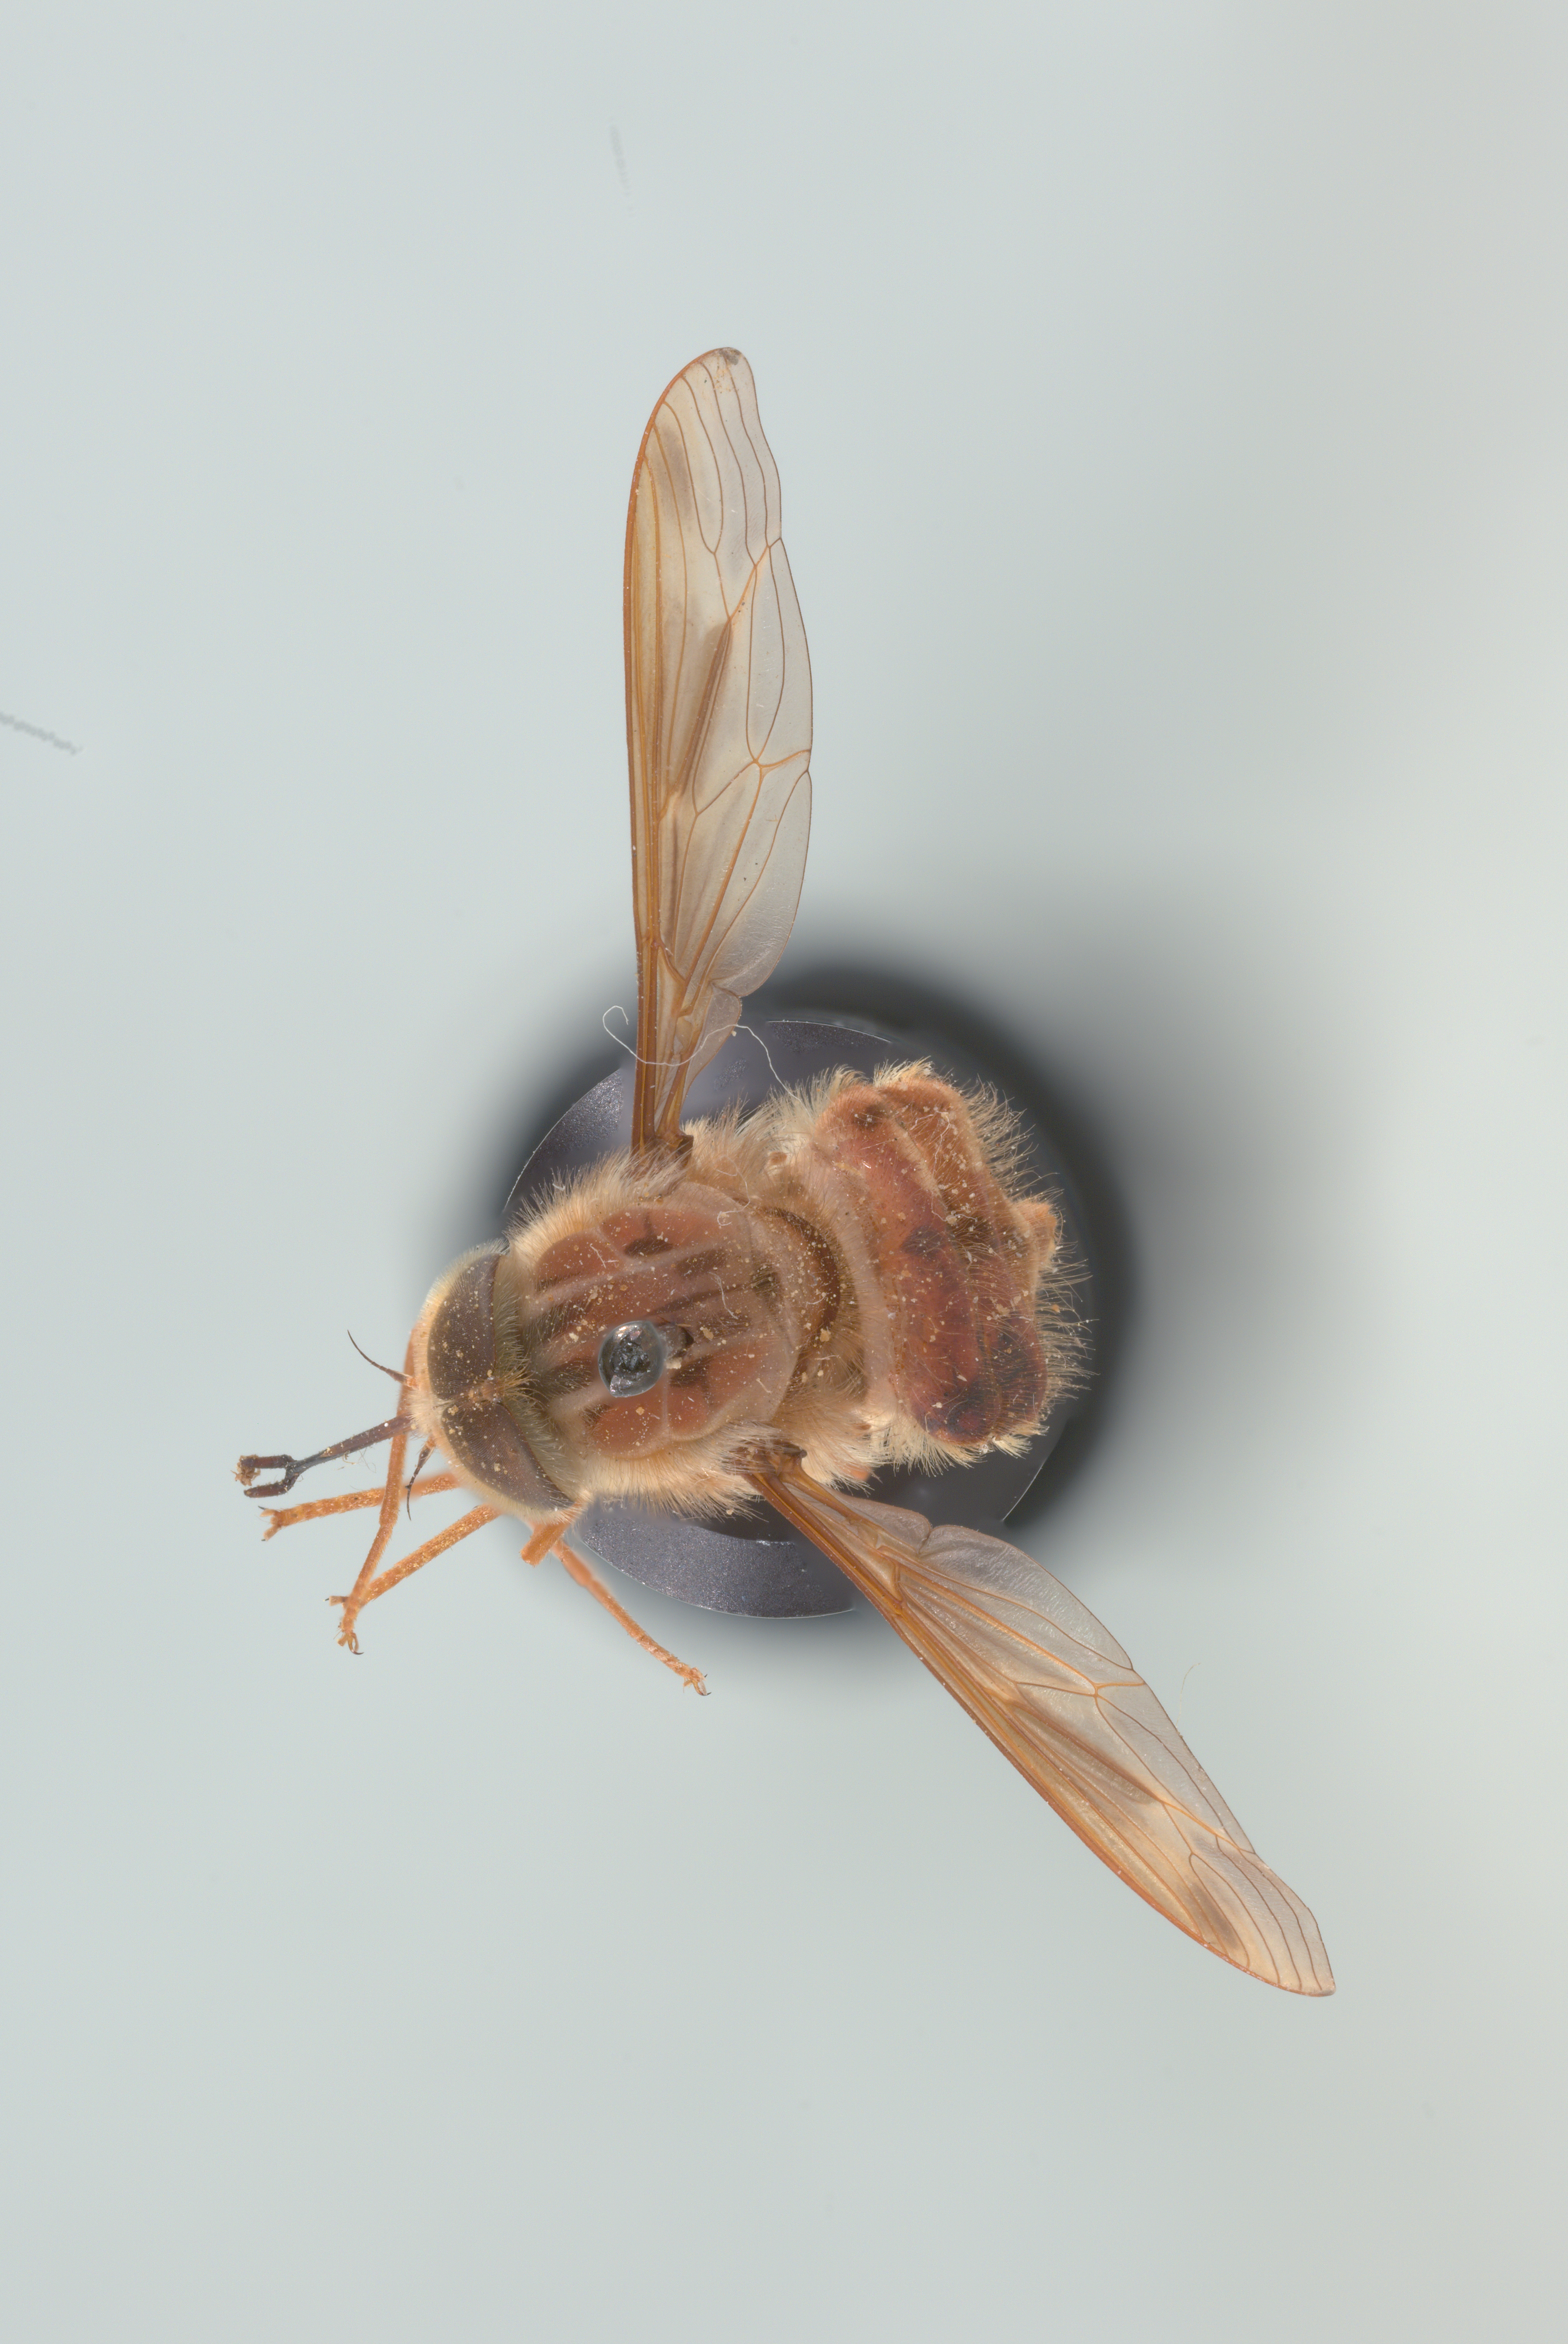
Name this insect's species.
Hirmoneura nubipennis (also Trichophthalma nubipennis)
